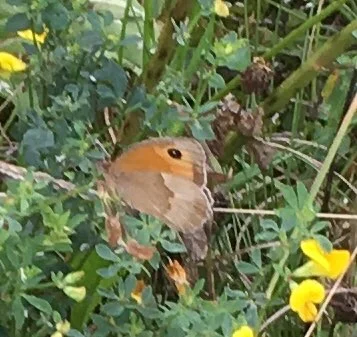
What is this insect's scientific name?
Maniola jurtina
